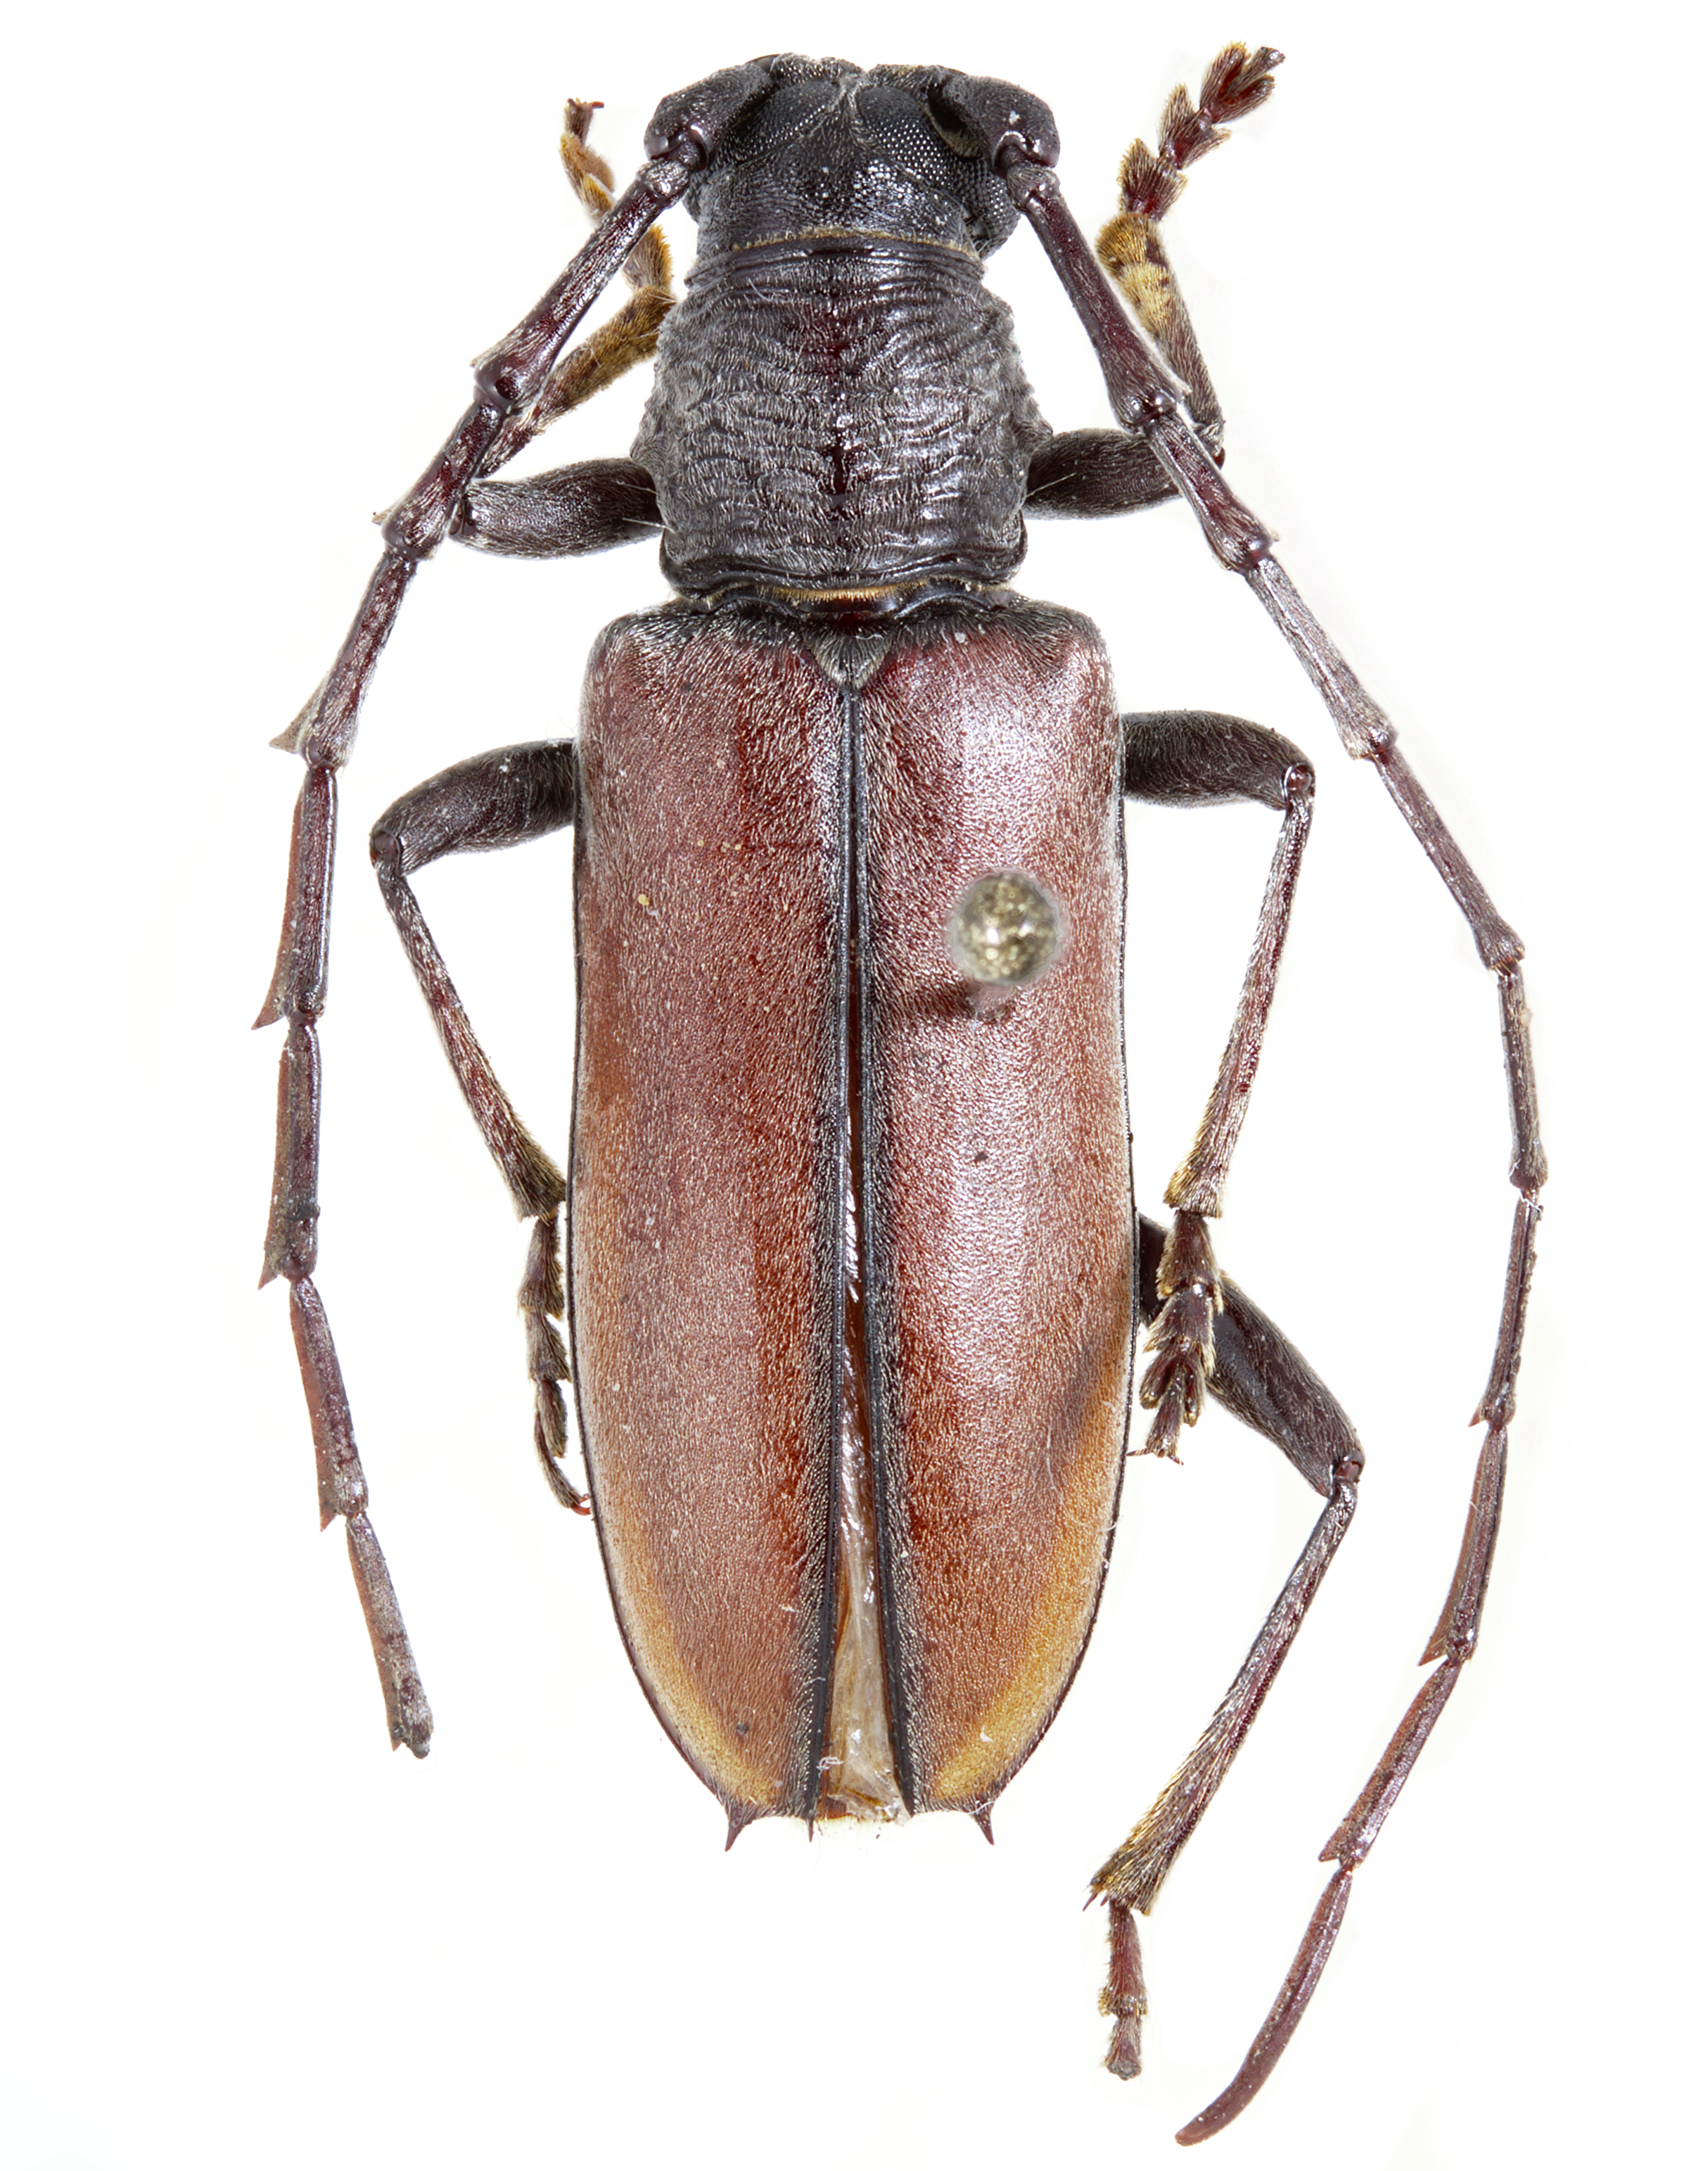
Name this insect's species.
Plocaederus confusus
